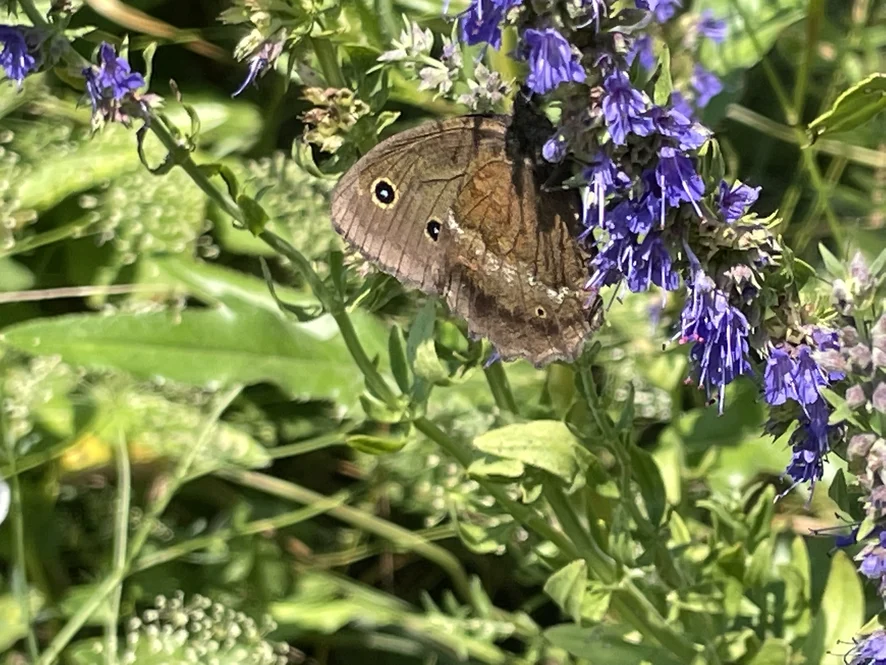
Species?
Minois dryas
